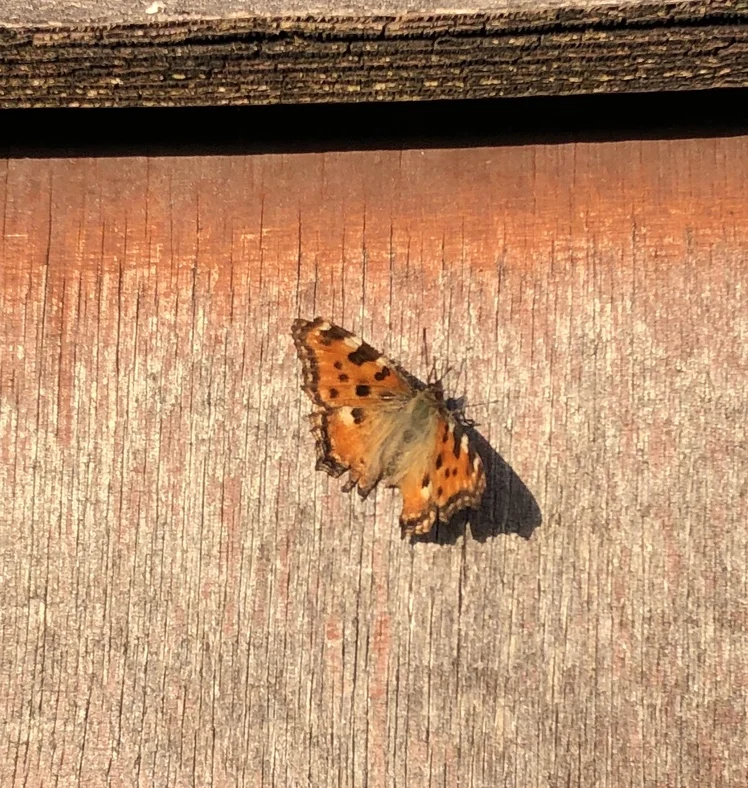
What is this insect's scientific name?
Nymphalis polychloros
